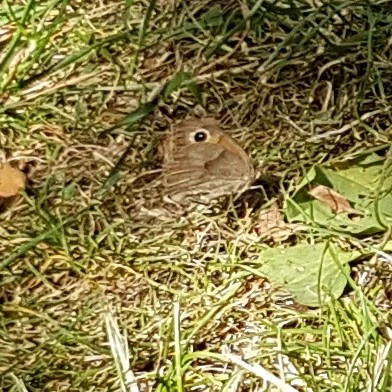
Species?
Maniola jurtina
